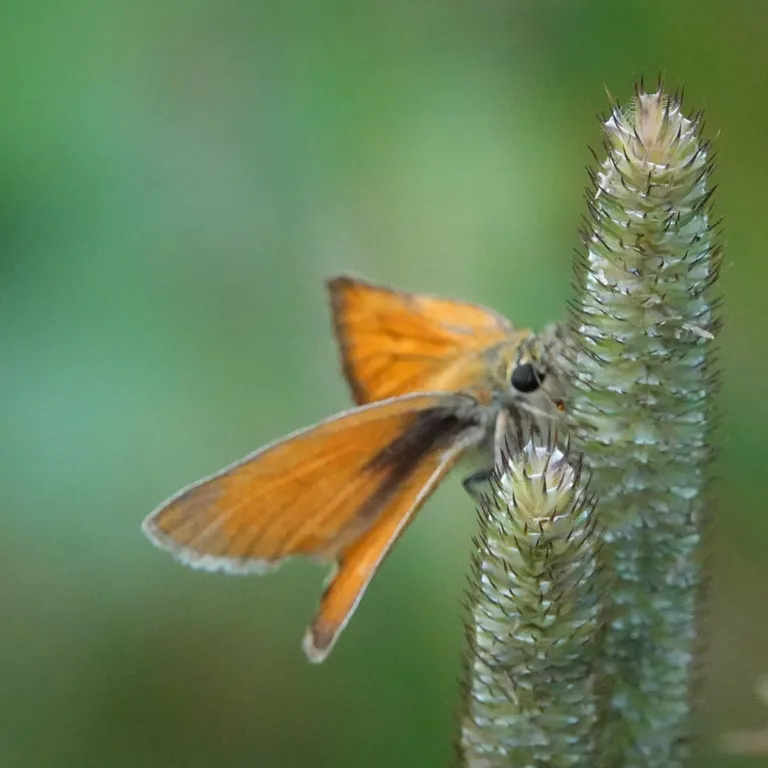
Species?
Thymelicus sylvestris
